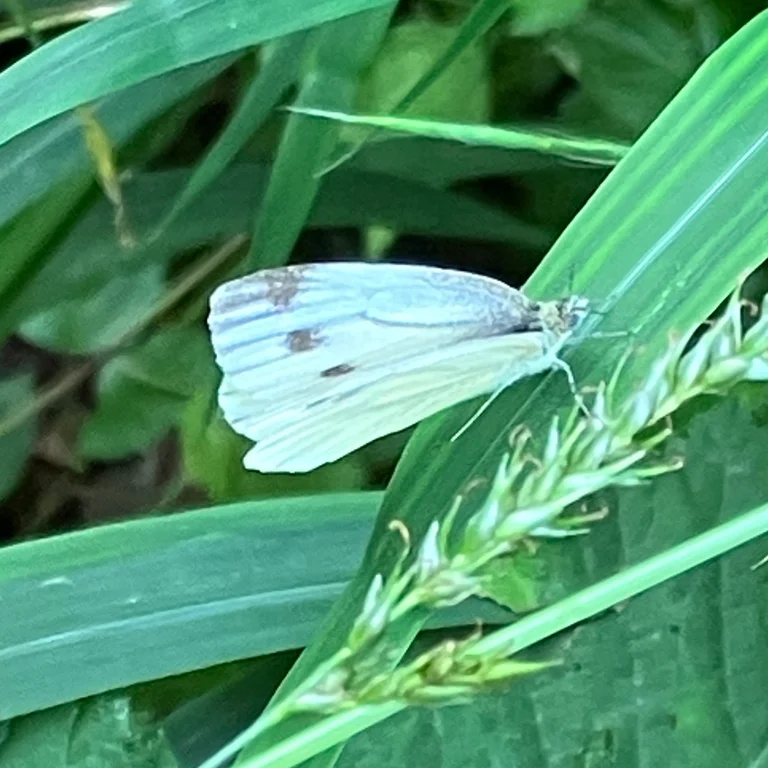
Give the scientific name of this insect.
Pieris napi
